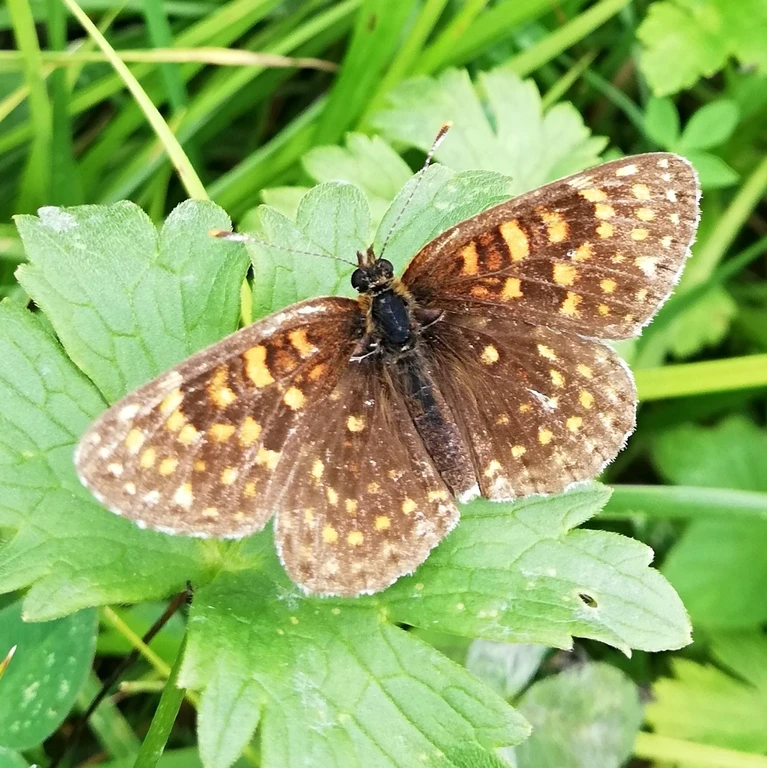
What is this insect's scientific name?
Melitaea diamina
